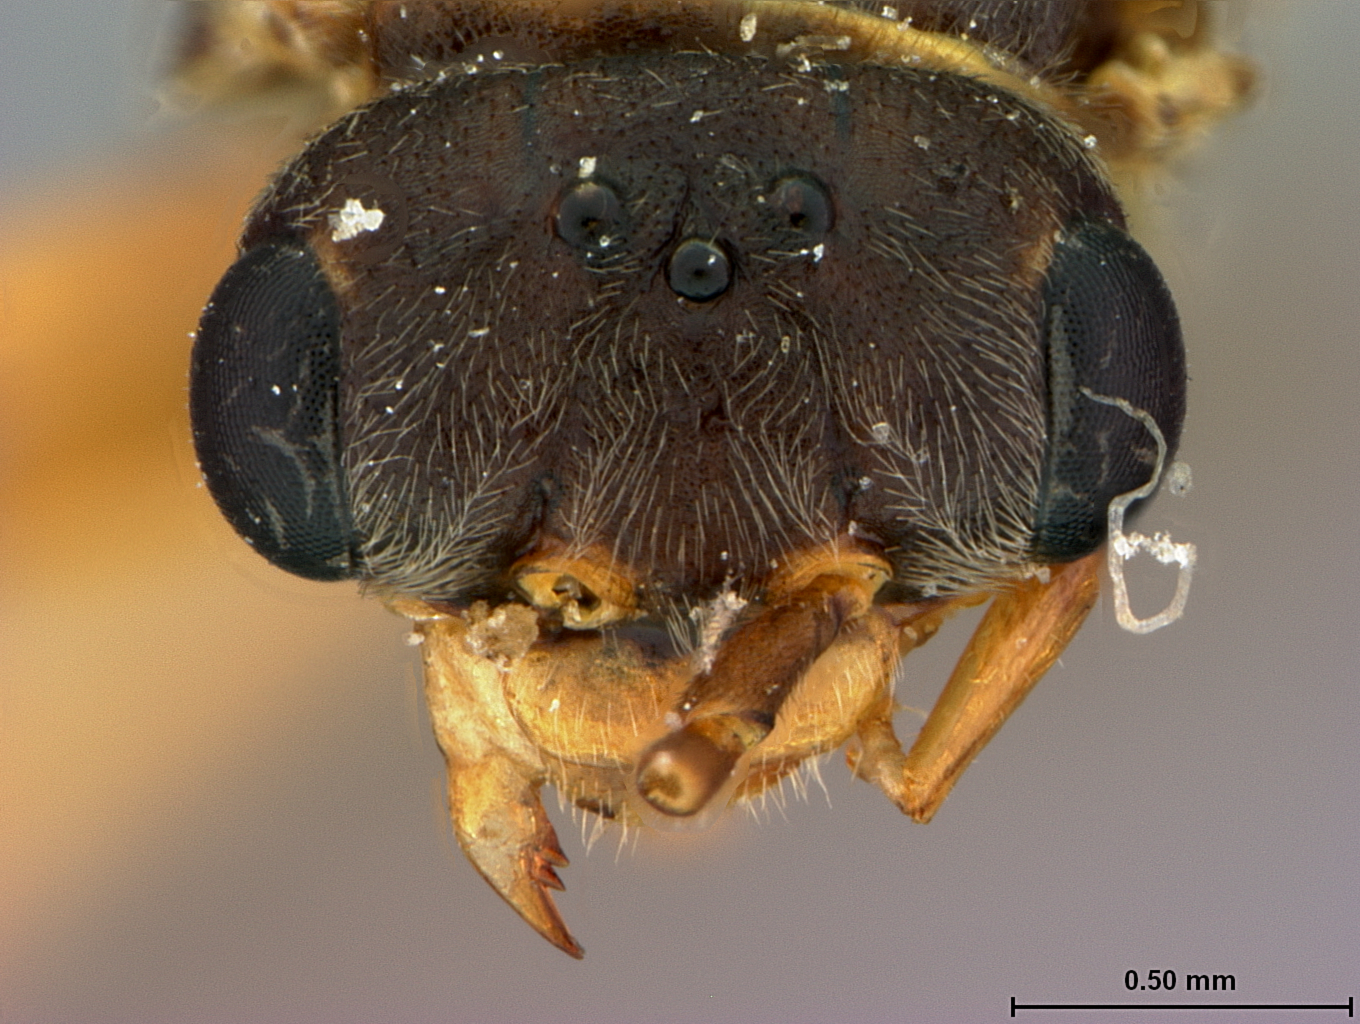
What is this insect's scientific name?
Pleroneura bruneicornis
